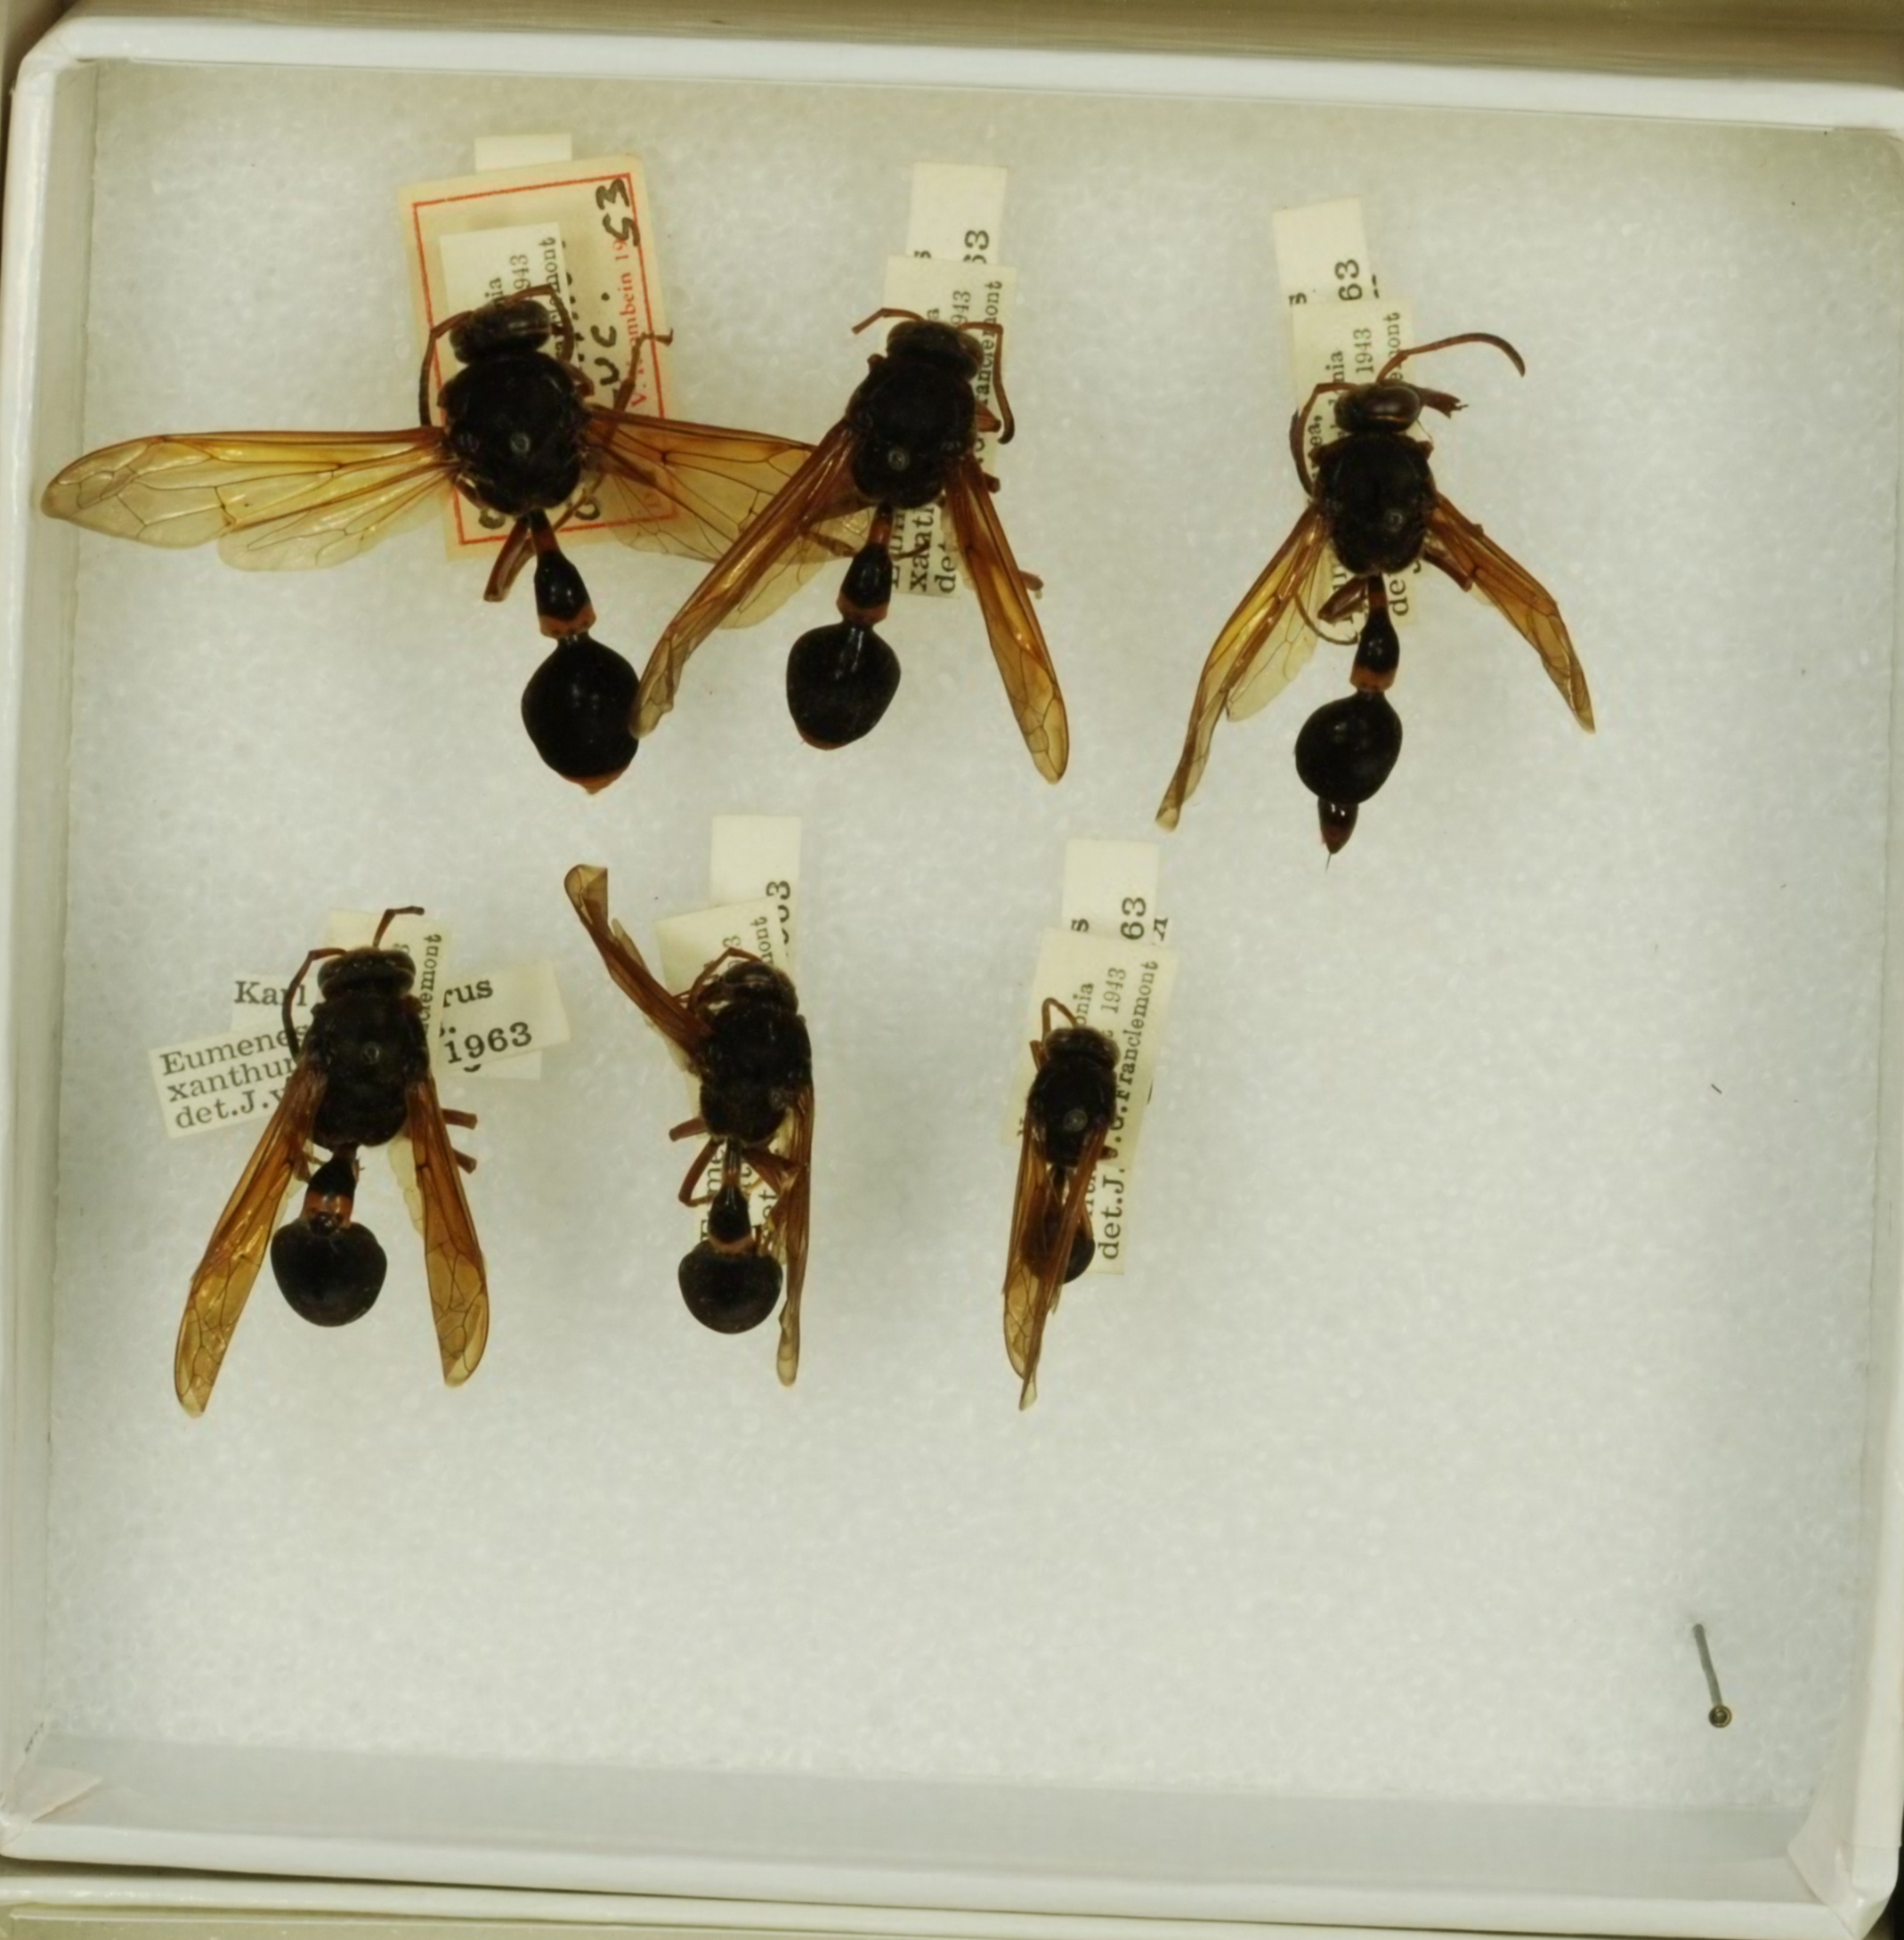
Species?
Delta xanthurum
